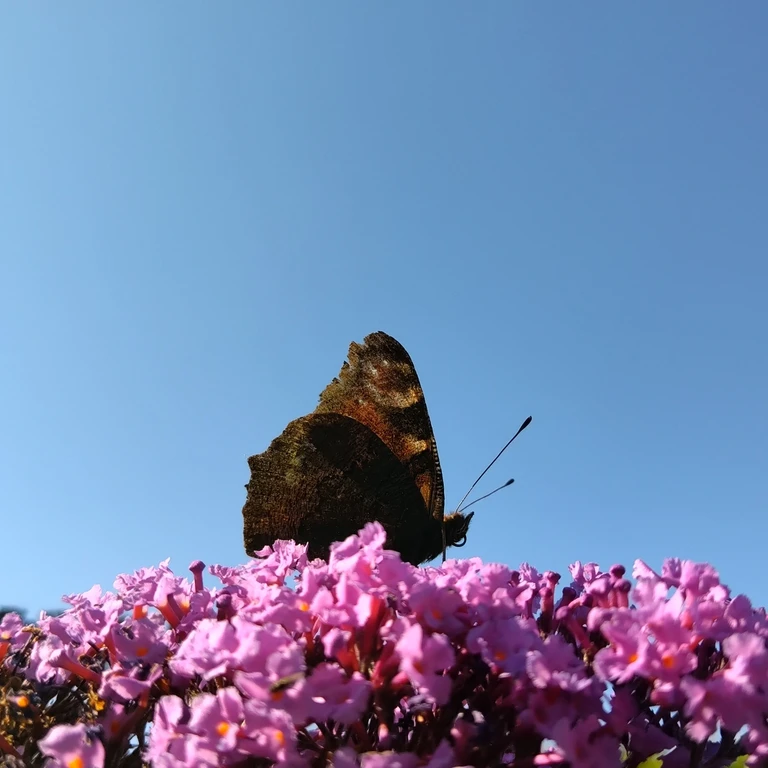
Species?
Aglais io
